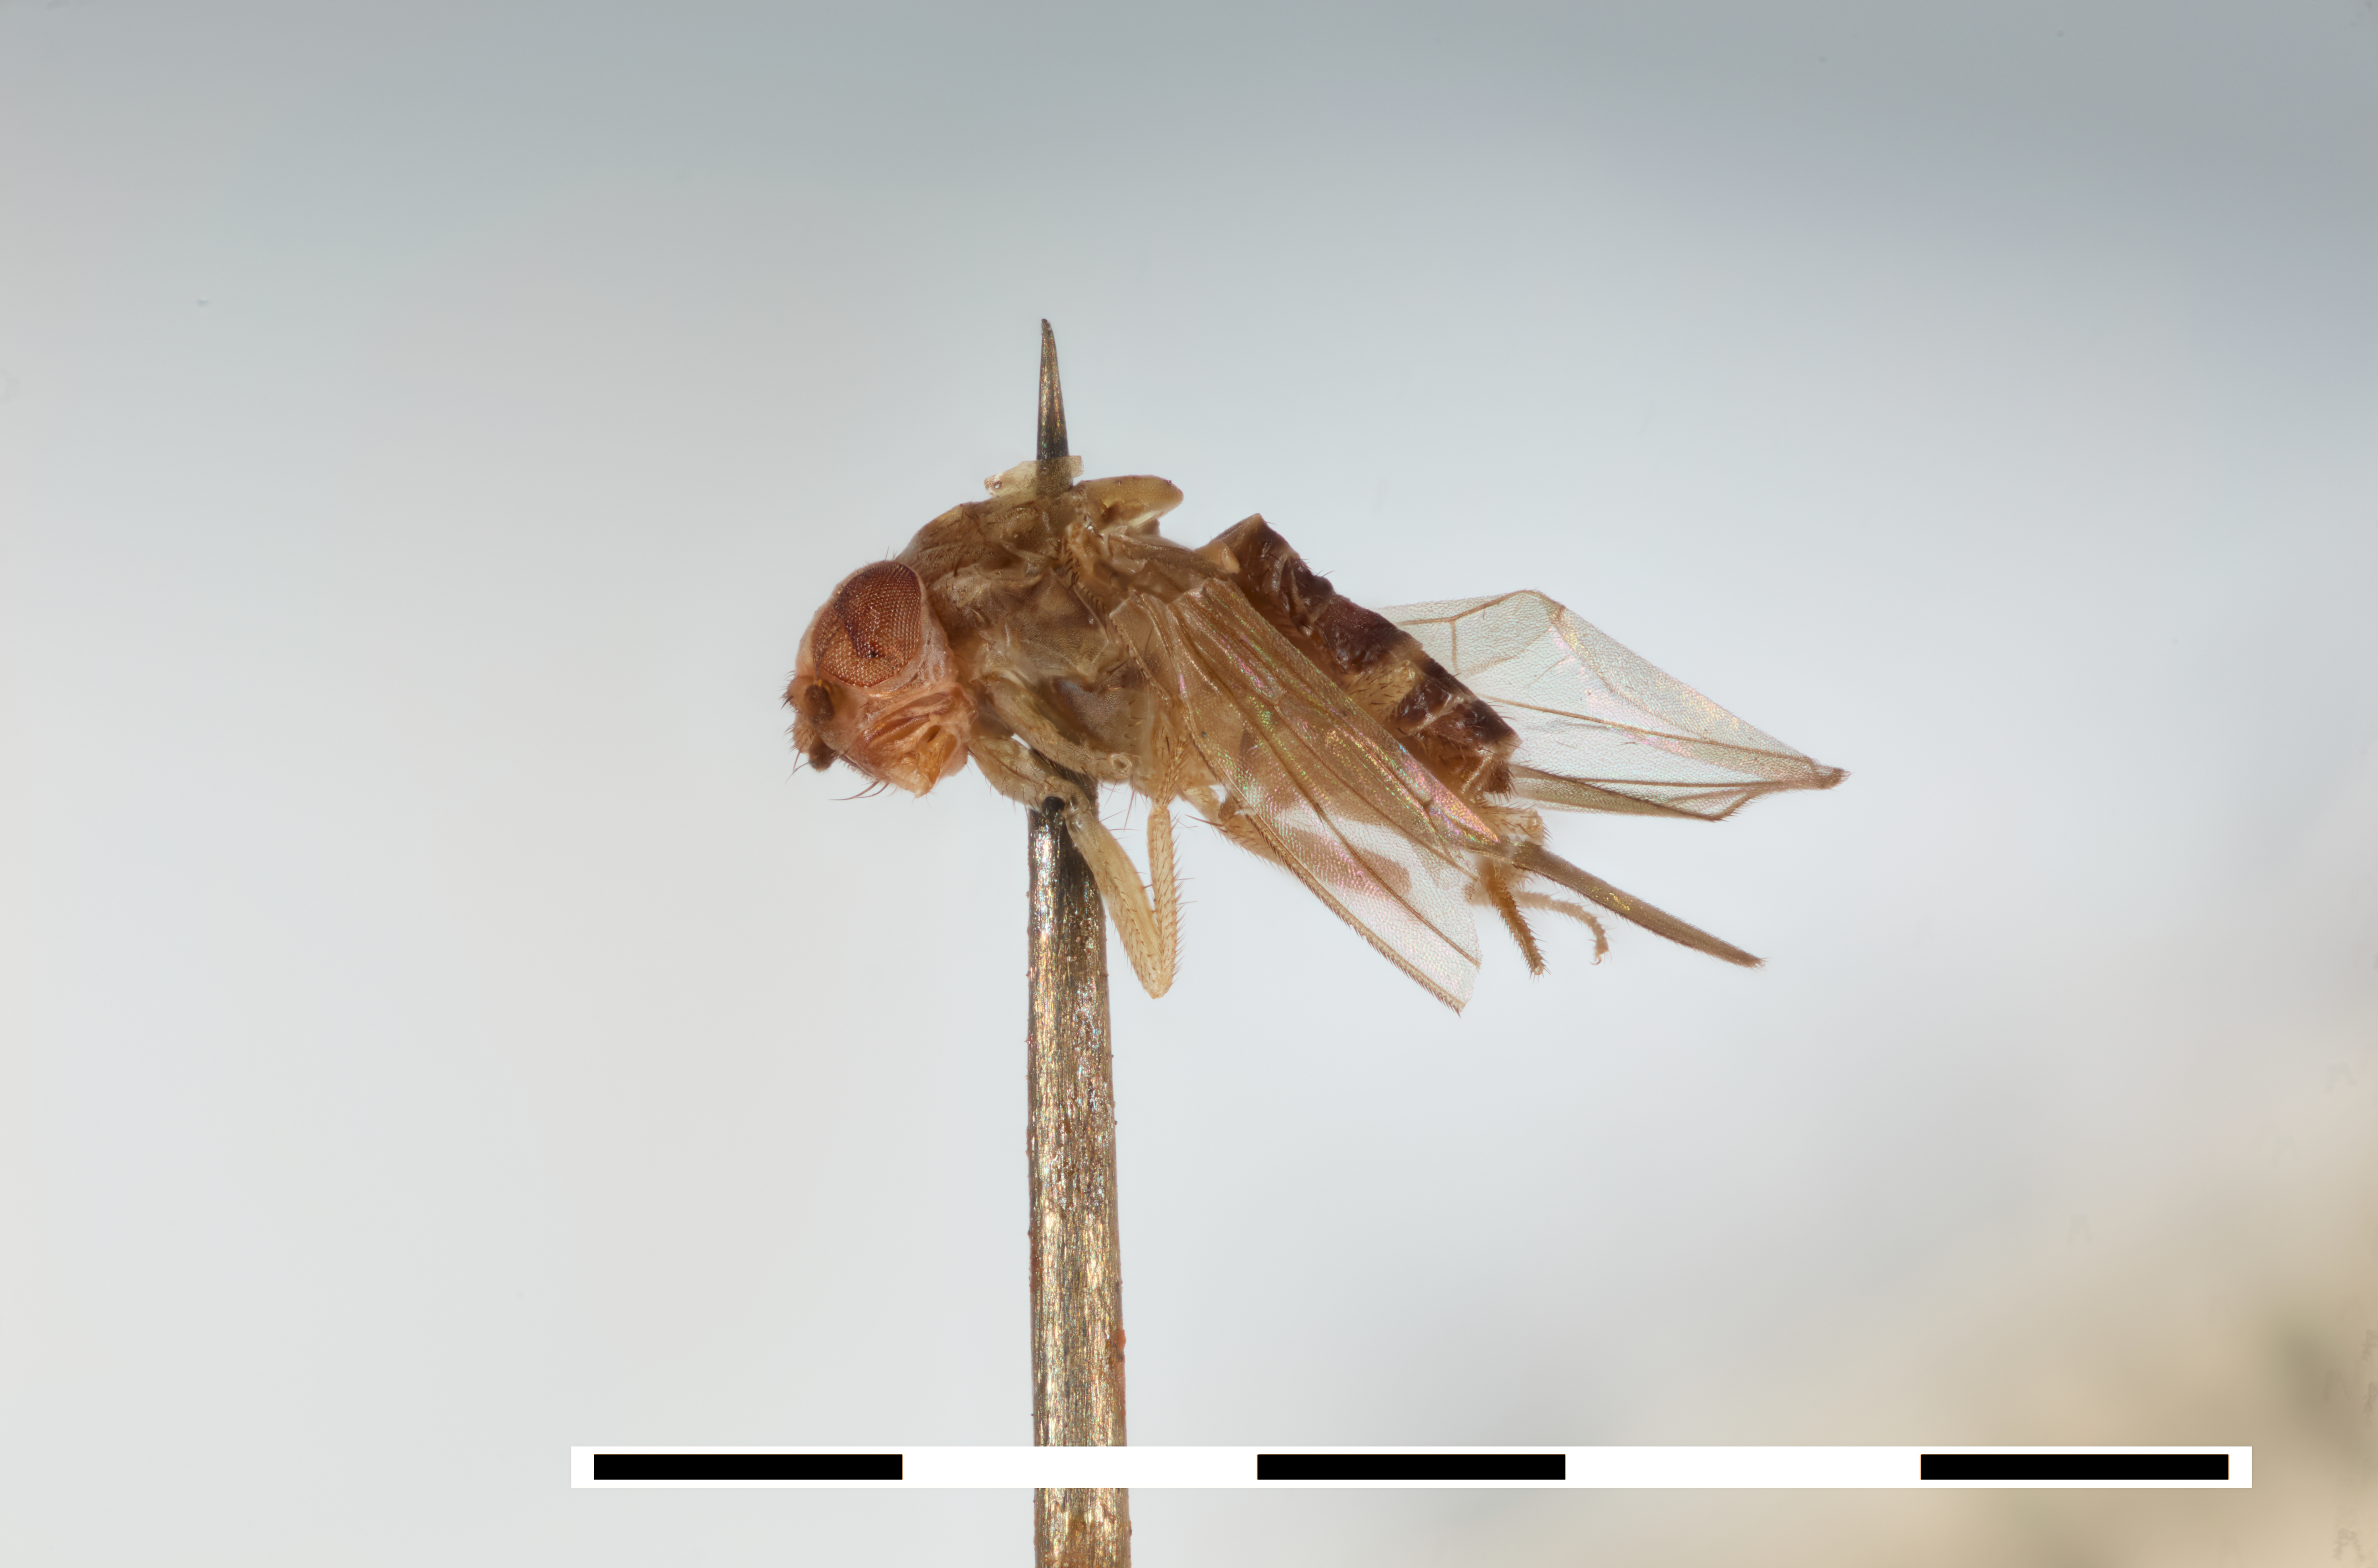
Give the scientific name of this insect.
Drosophila busckii
